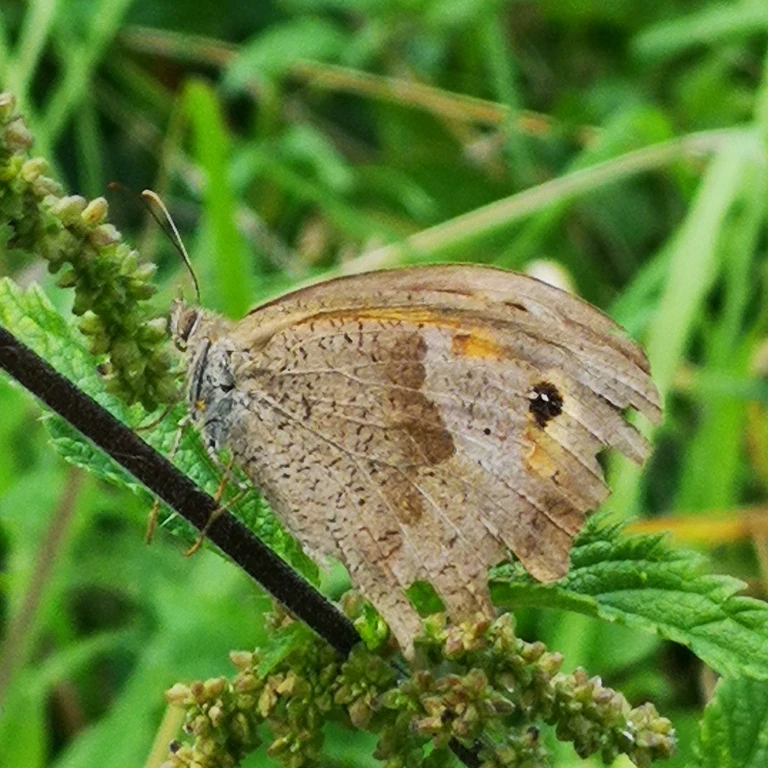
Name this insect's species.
Maniola jurtina
